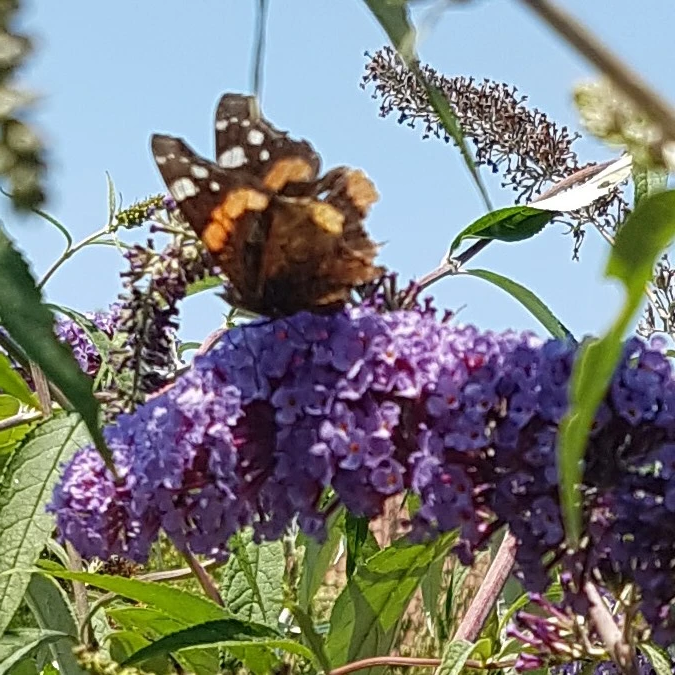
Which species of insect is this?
Vanessa atalanta
